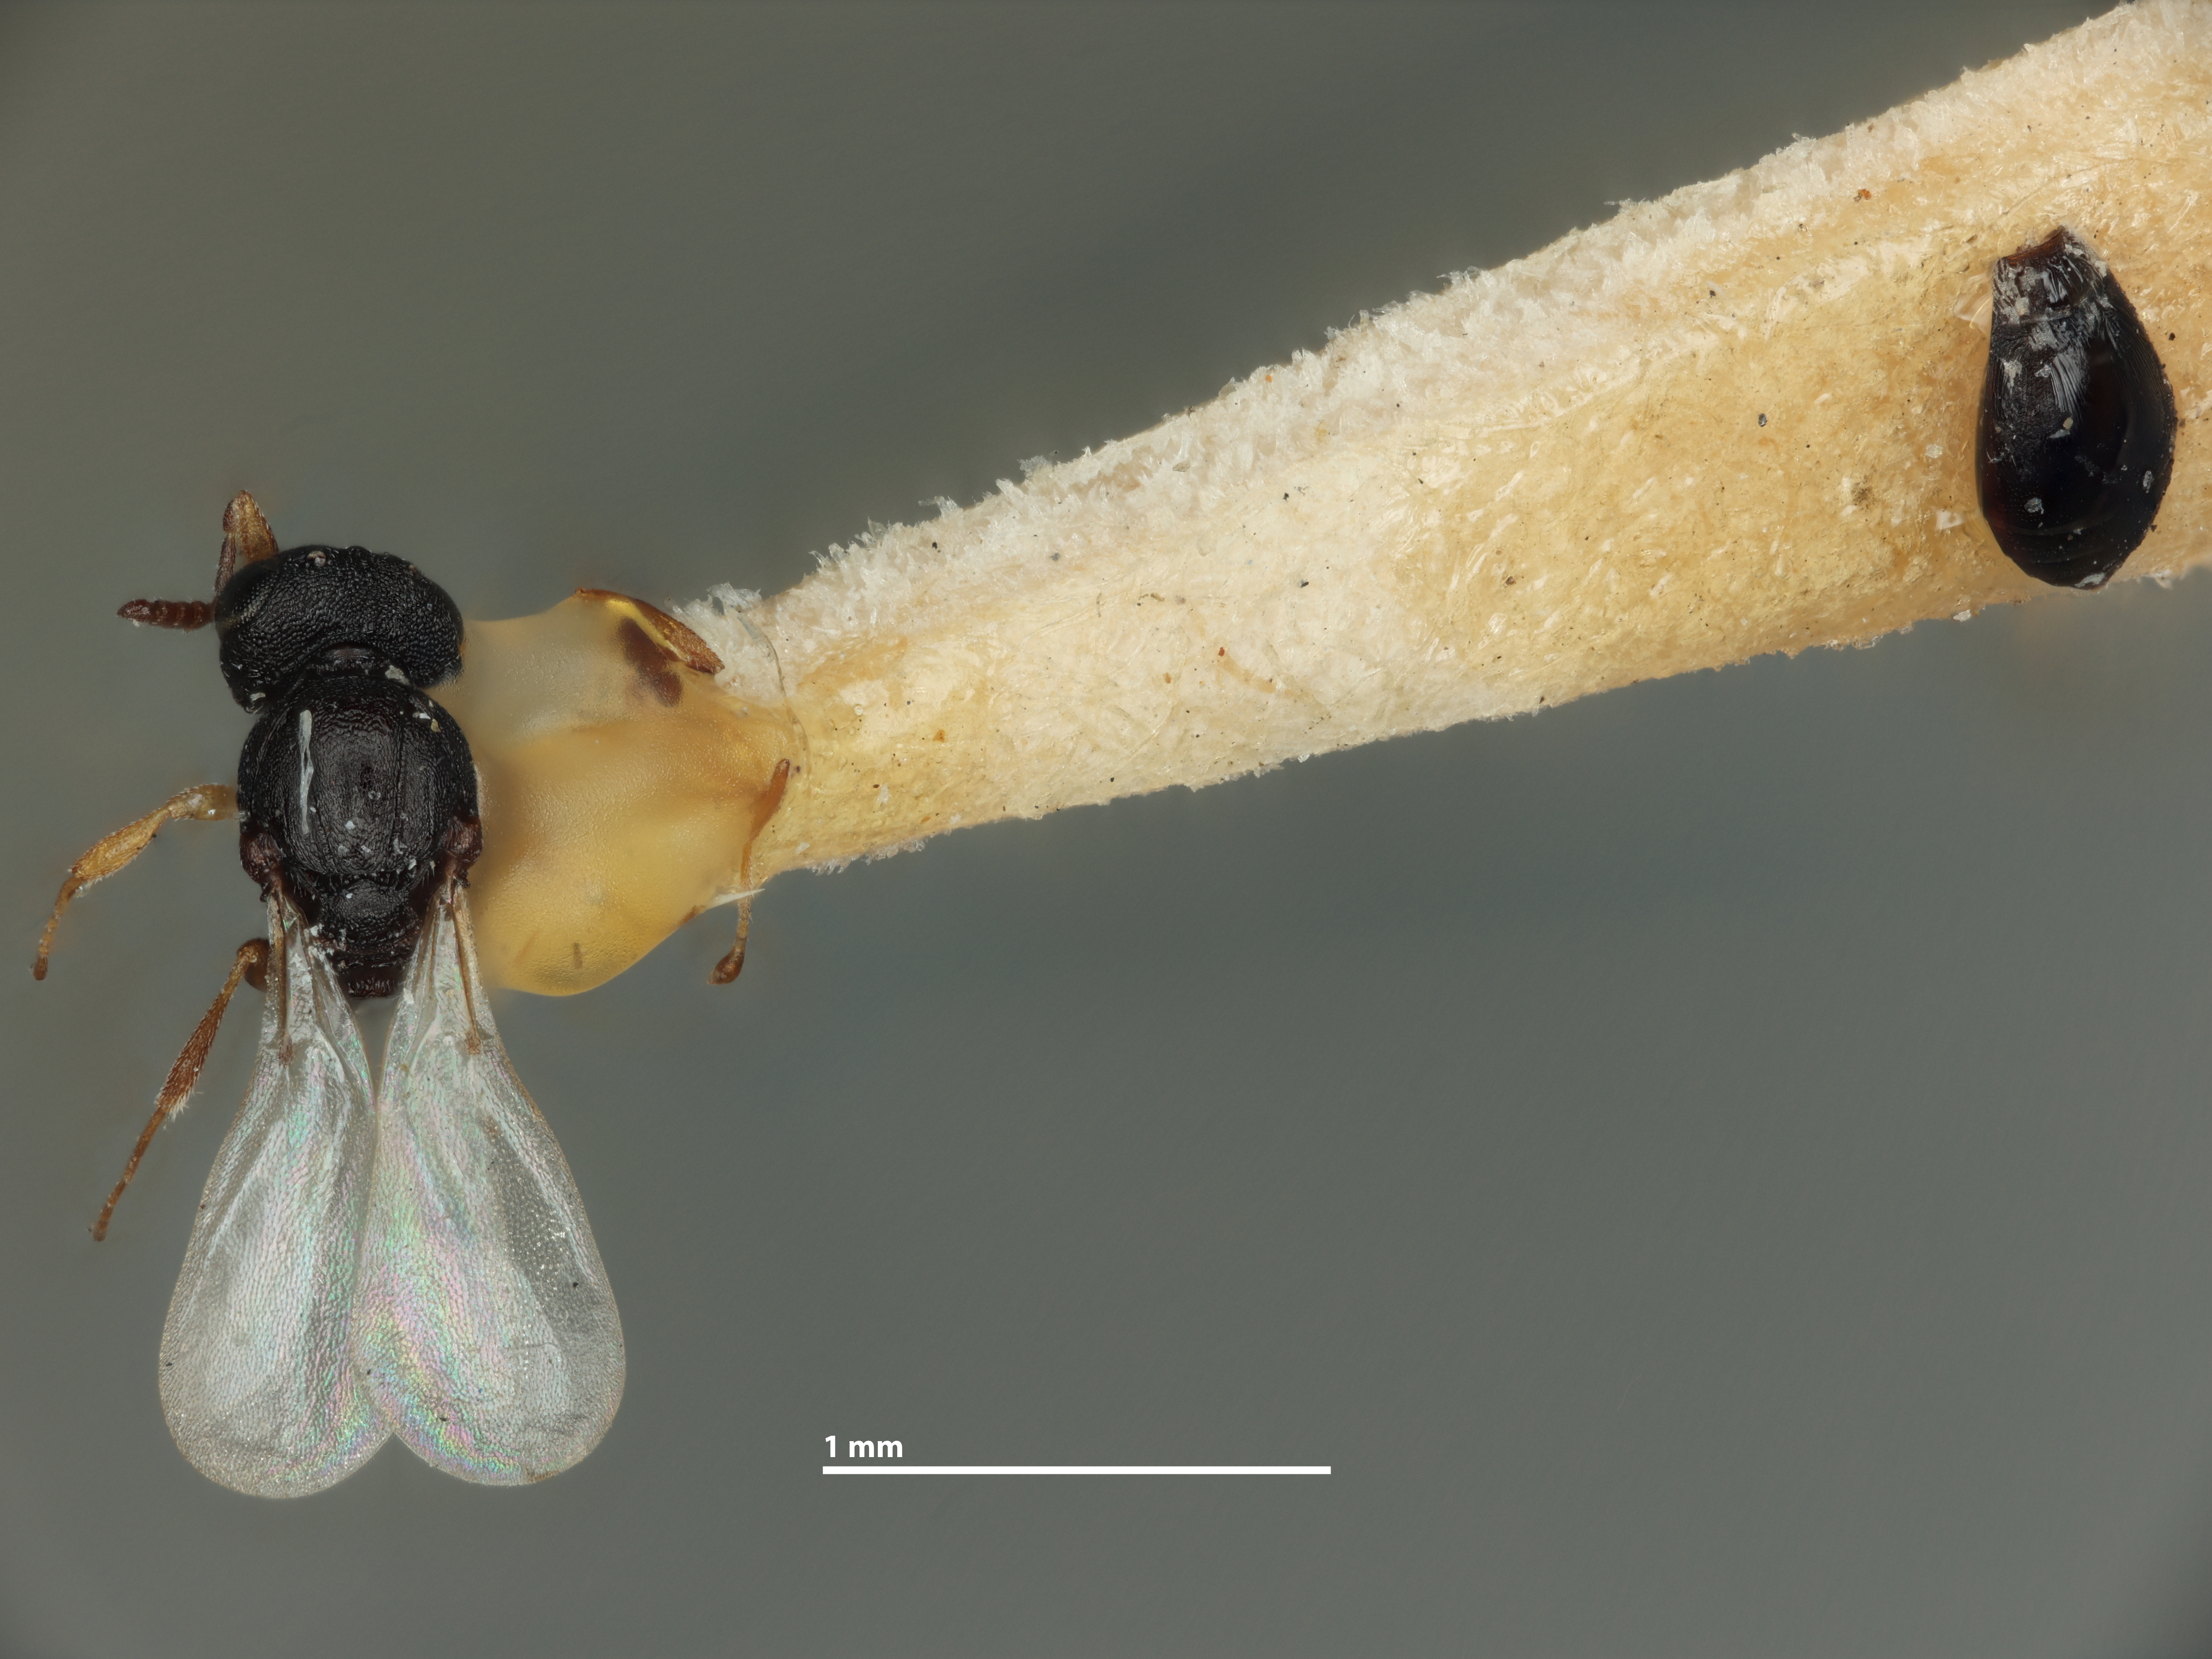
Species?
Allotropa americana
